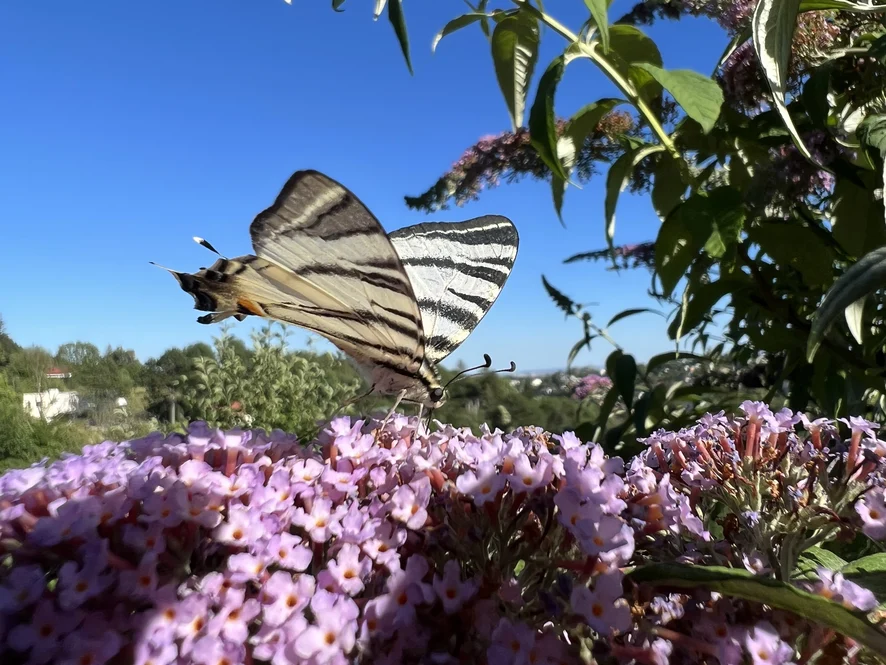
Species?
Iphiclides podalirius
